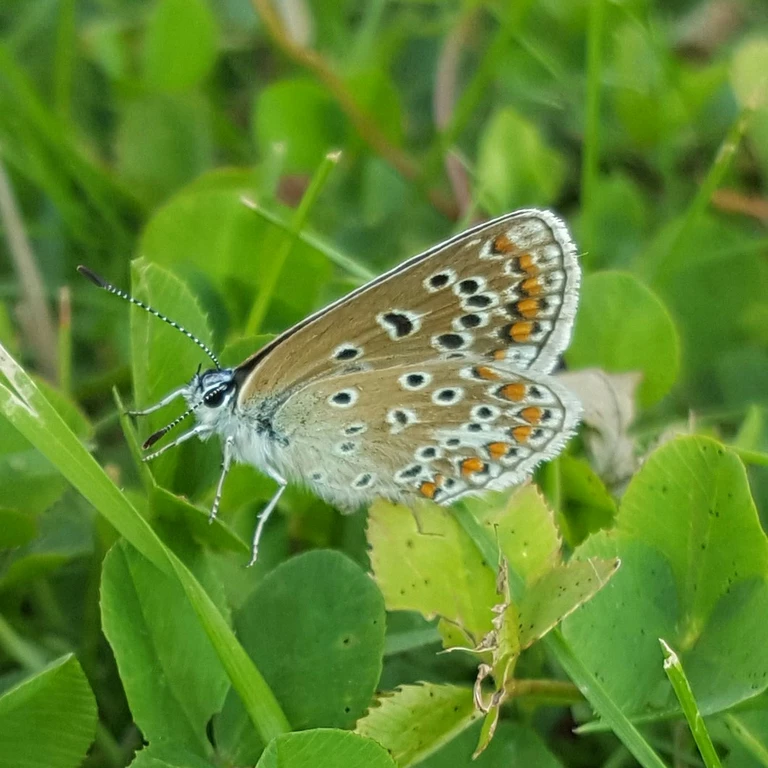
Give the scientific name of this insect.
Polyommatus icarus
